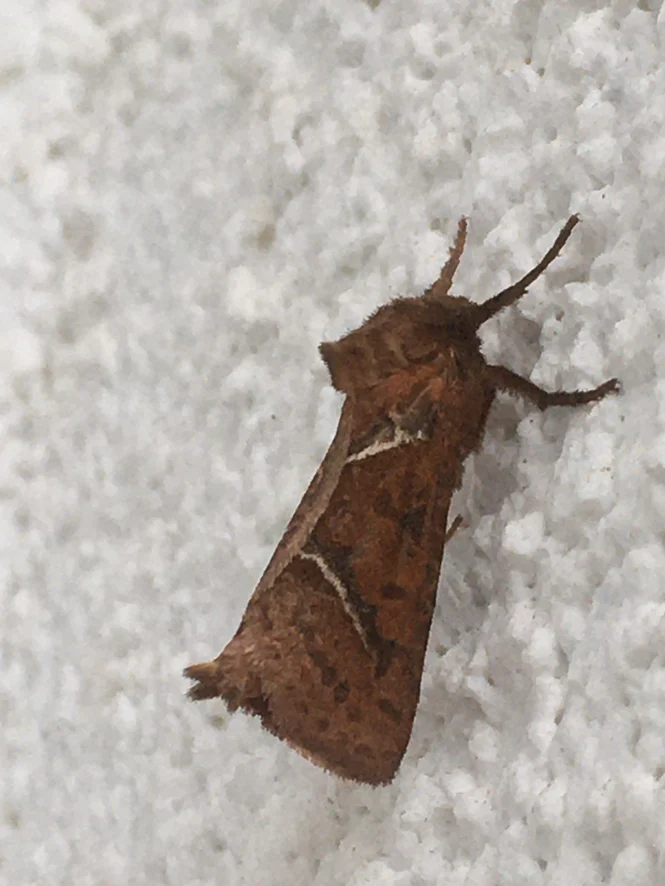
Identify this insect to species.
Triodia sylvina
